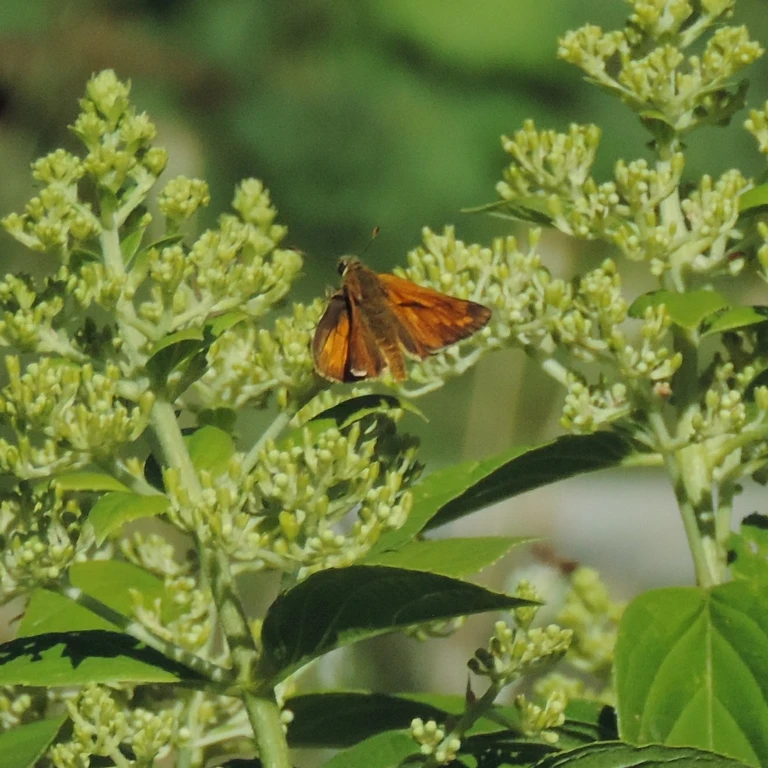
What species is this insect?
Ochlodes sylvanus (also Ochlodes venata)
